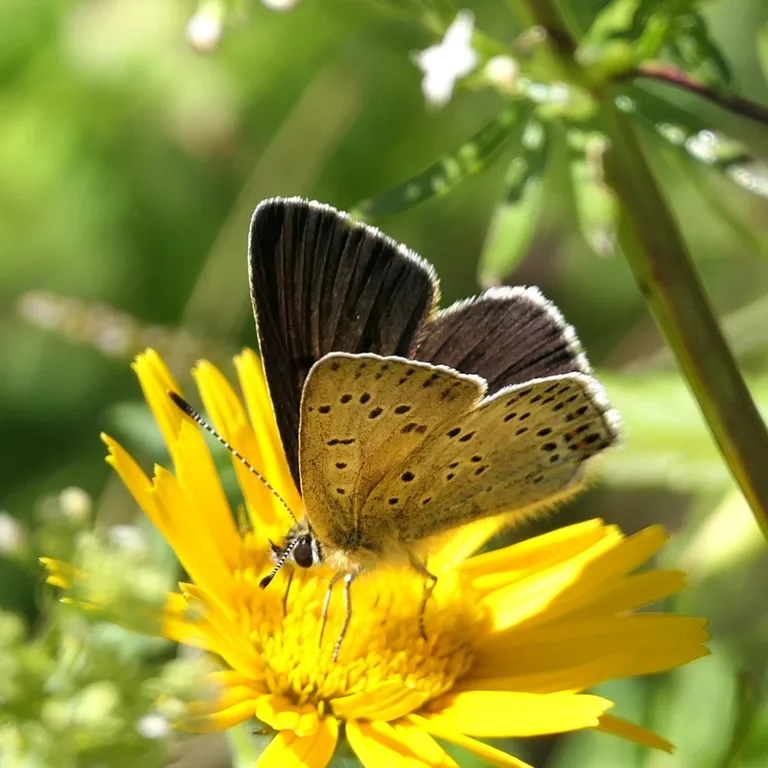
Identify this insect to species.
Lycaena tityrus (also Loweia tityrus)
